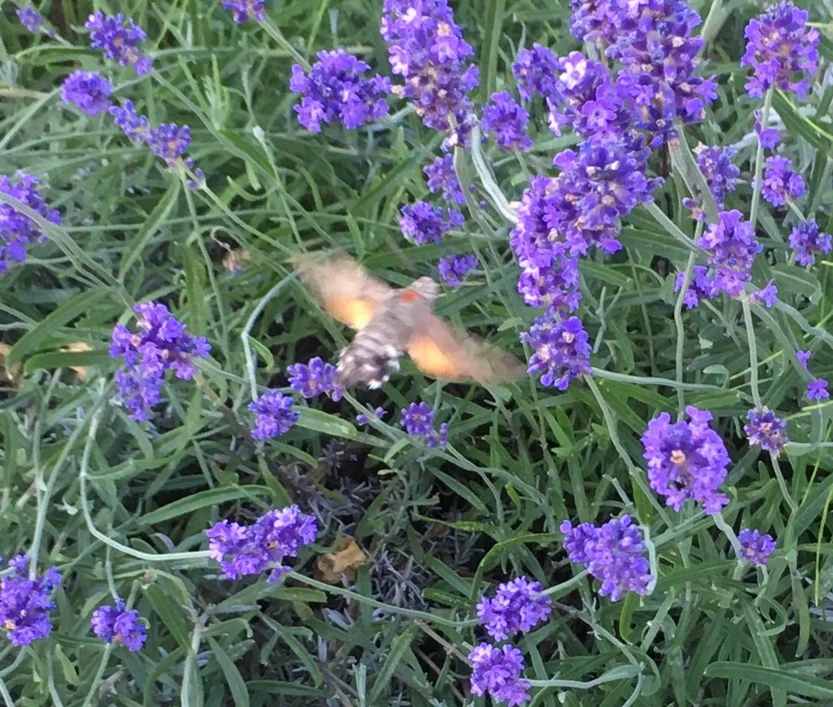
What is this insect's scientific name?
Macroglossum stellatarum
